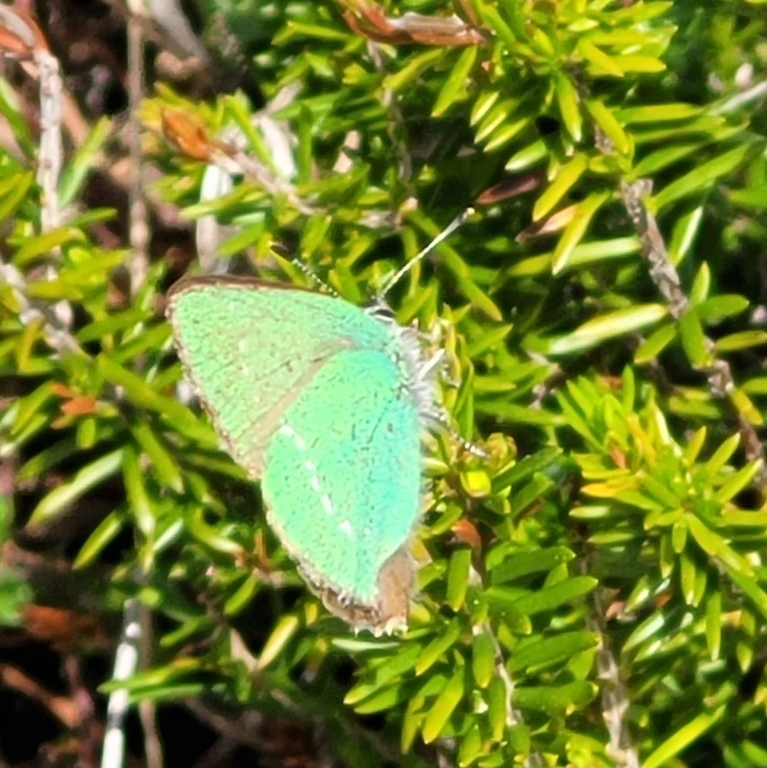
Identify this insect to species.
Callophrys rubi
